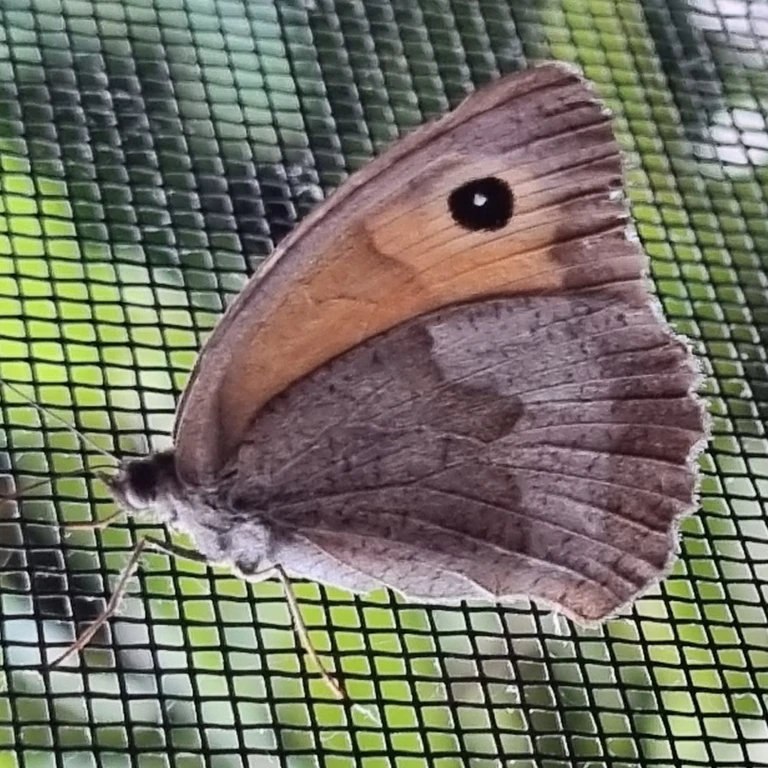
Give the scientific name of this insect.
Maniola jurtina
